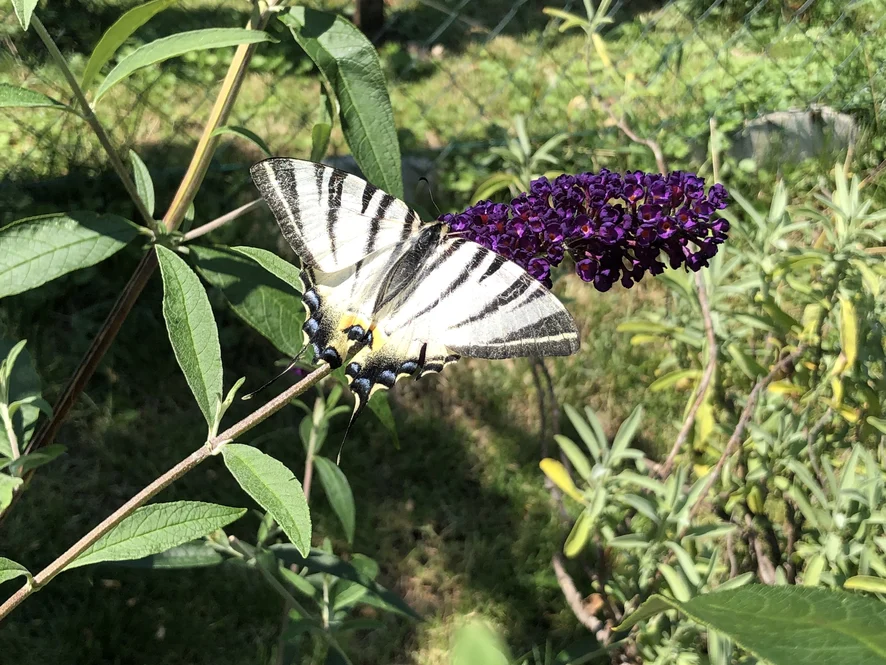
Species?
Iphiclides podalirius
